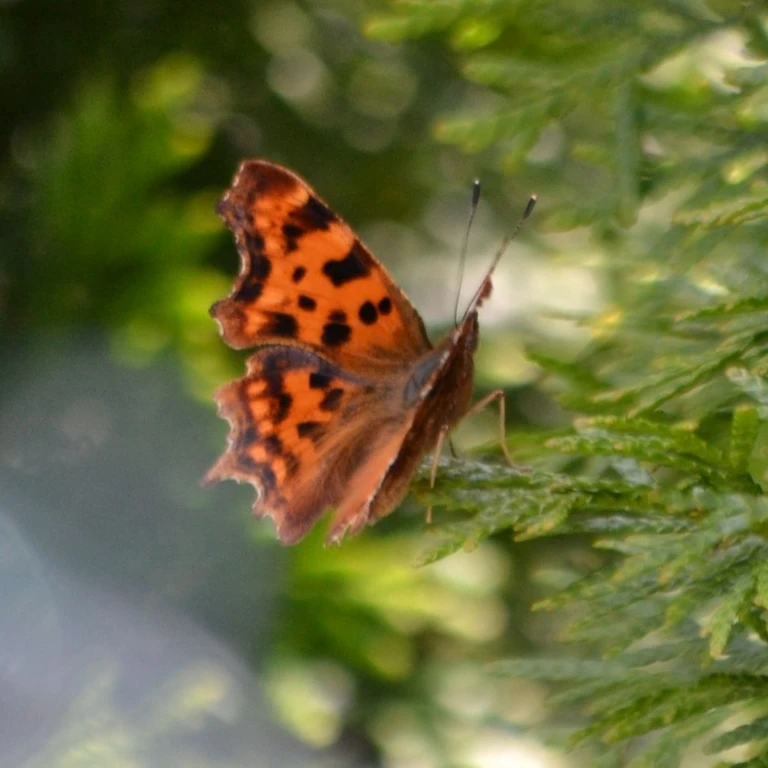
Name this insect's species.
Polygonia c-album
